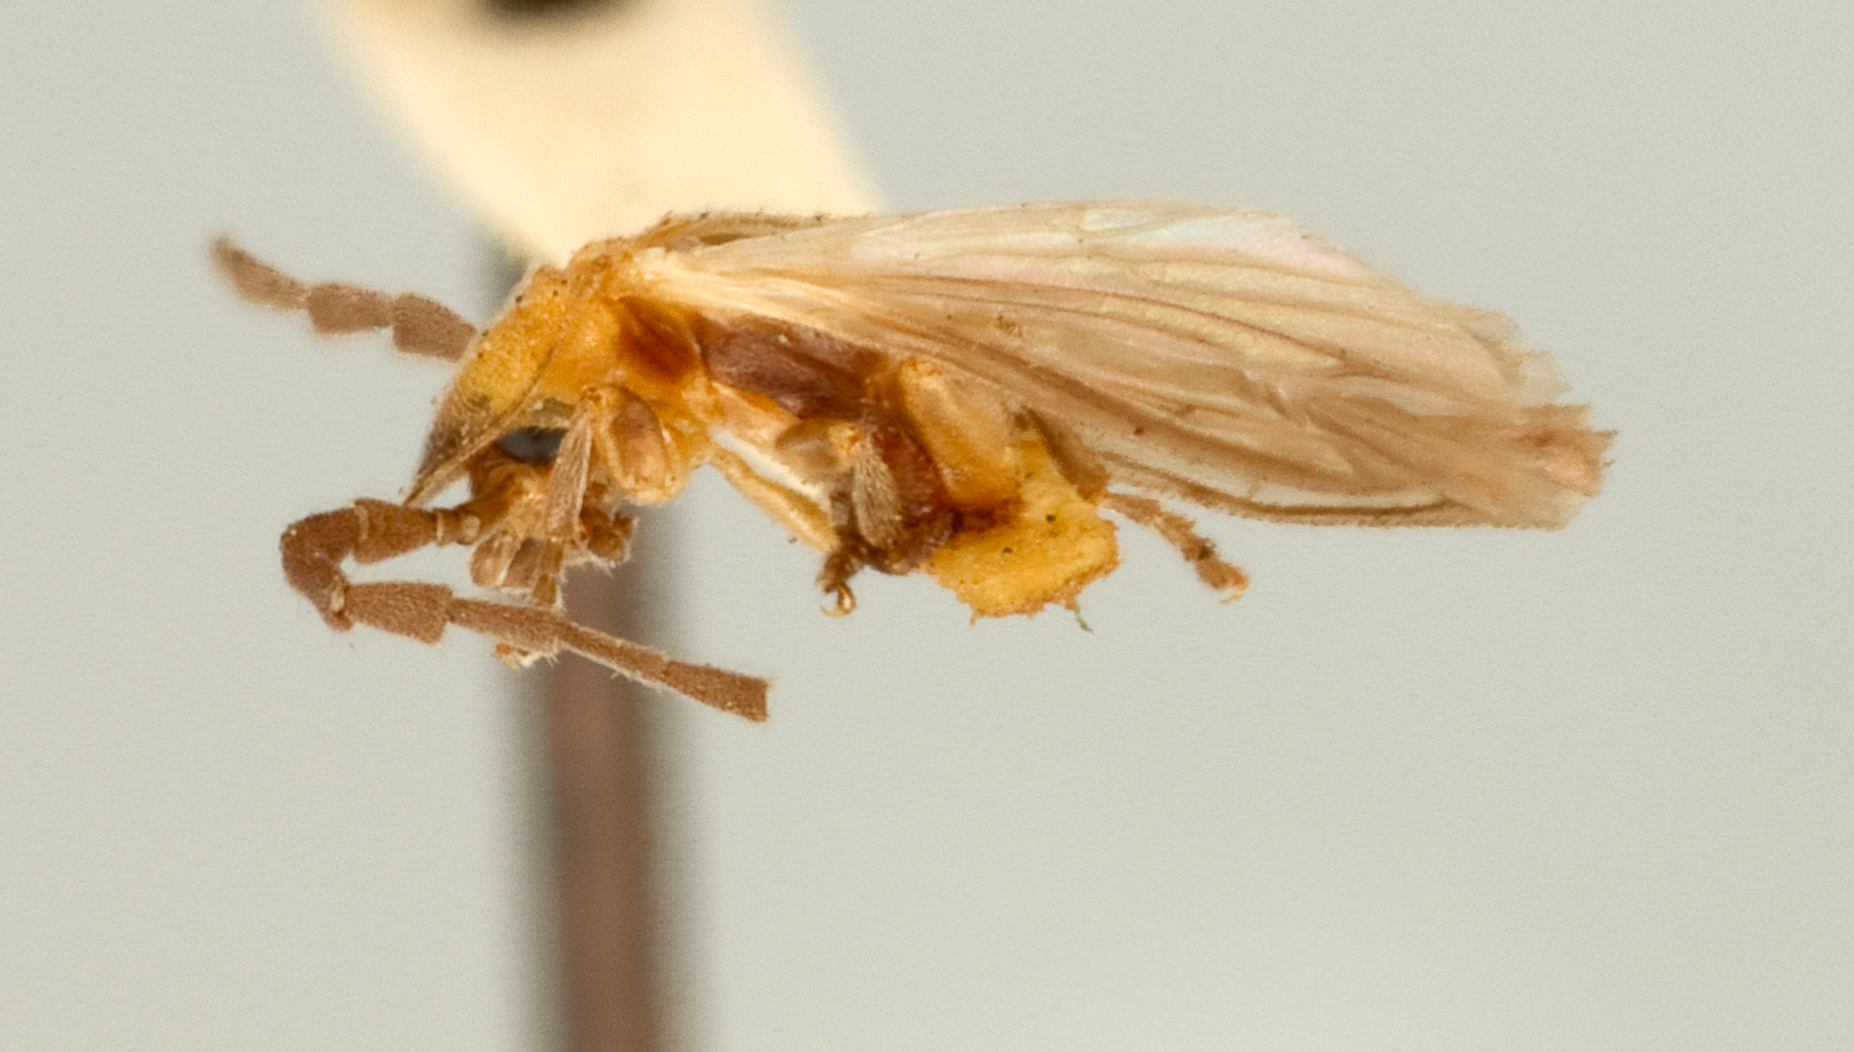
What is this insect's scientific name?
Lucidota fulvotinctus
